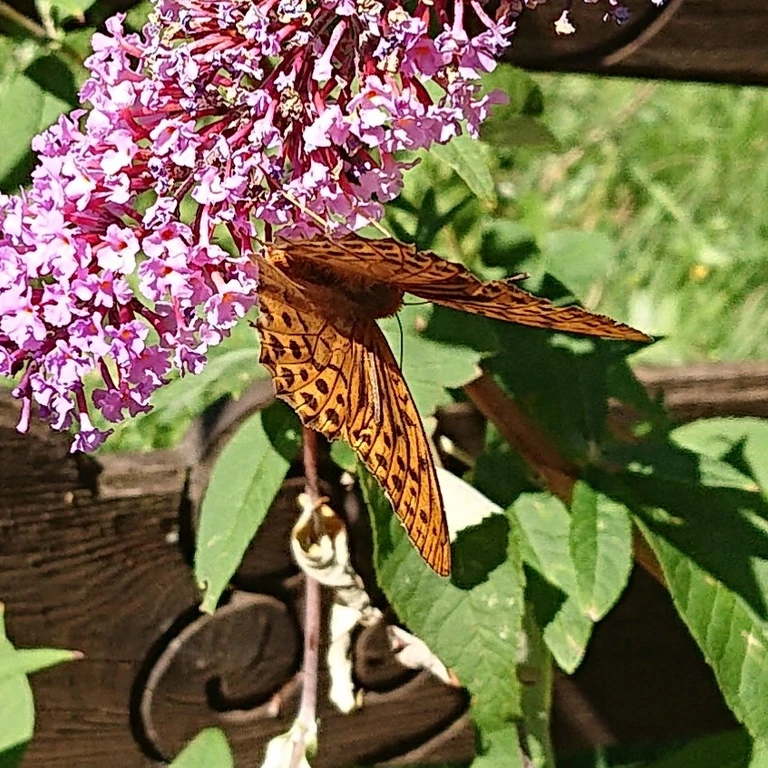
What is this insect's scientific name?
Argynnis paphia
